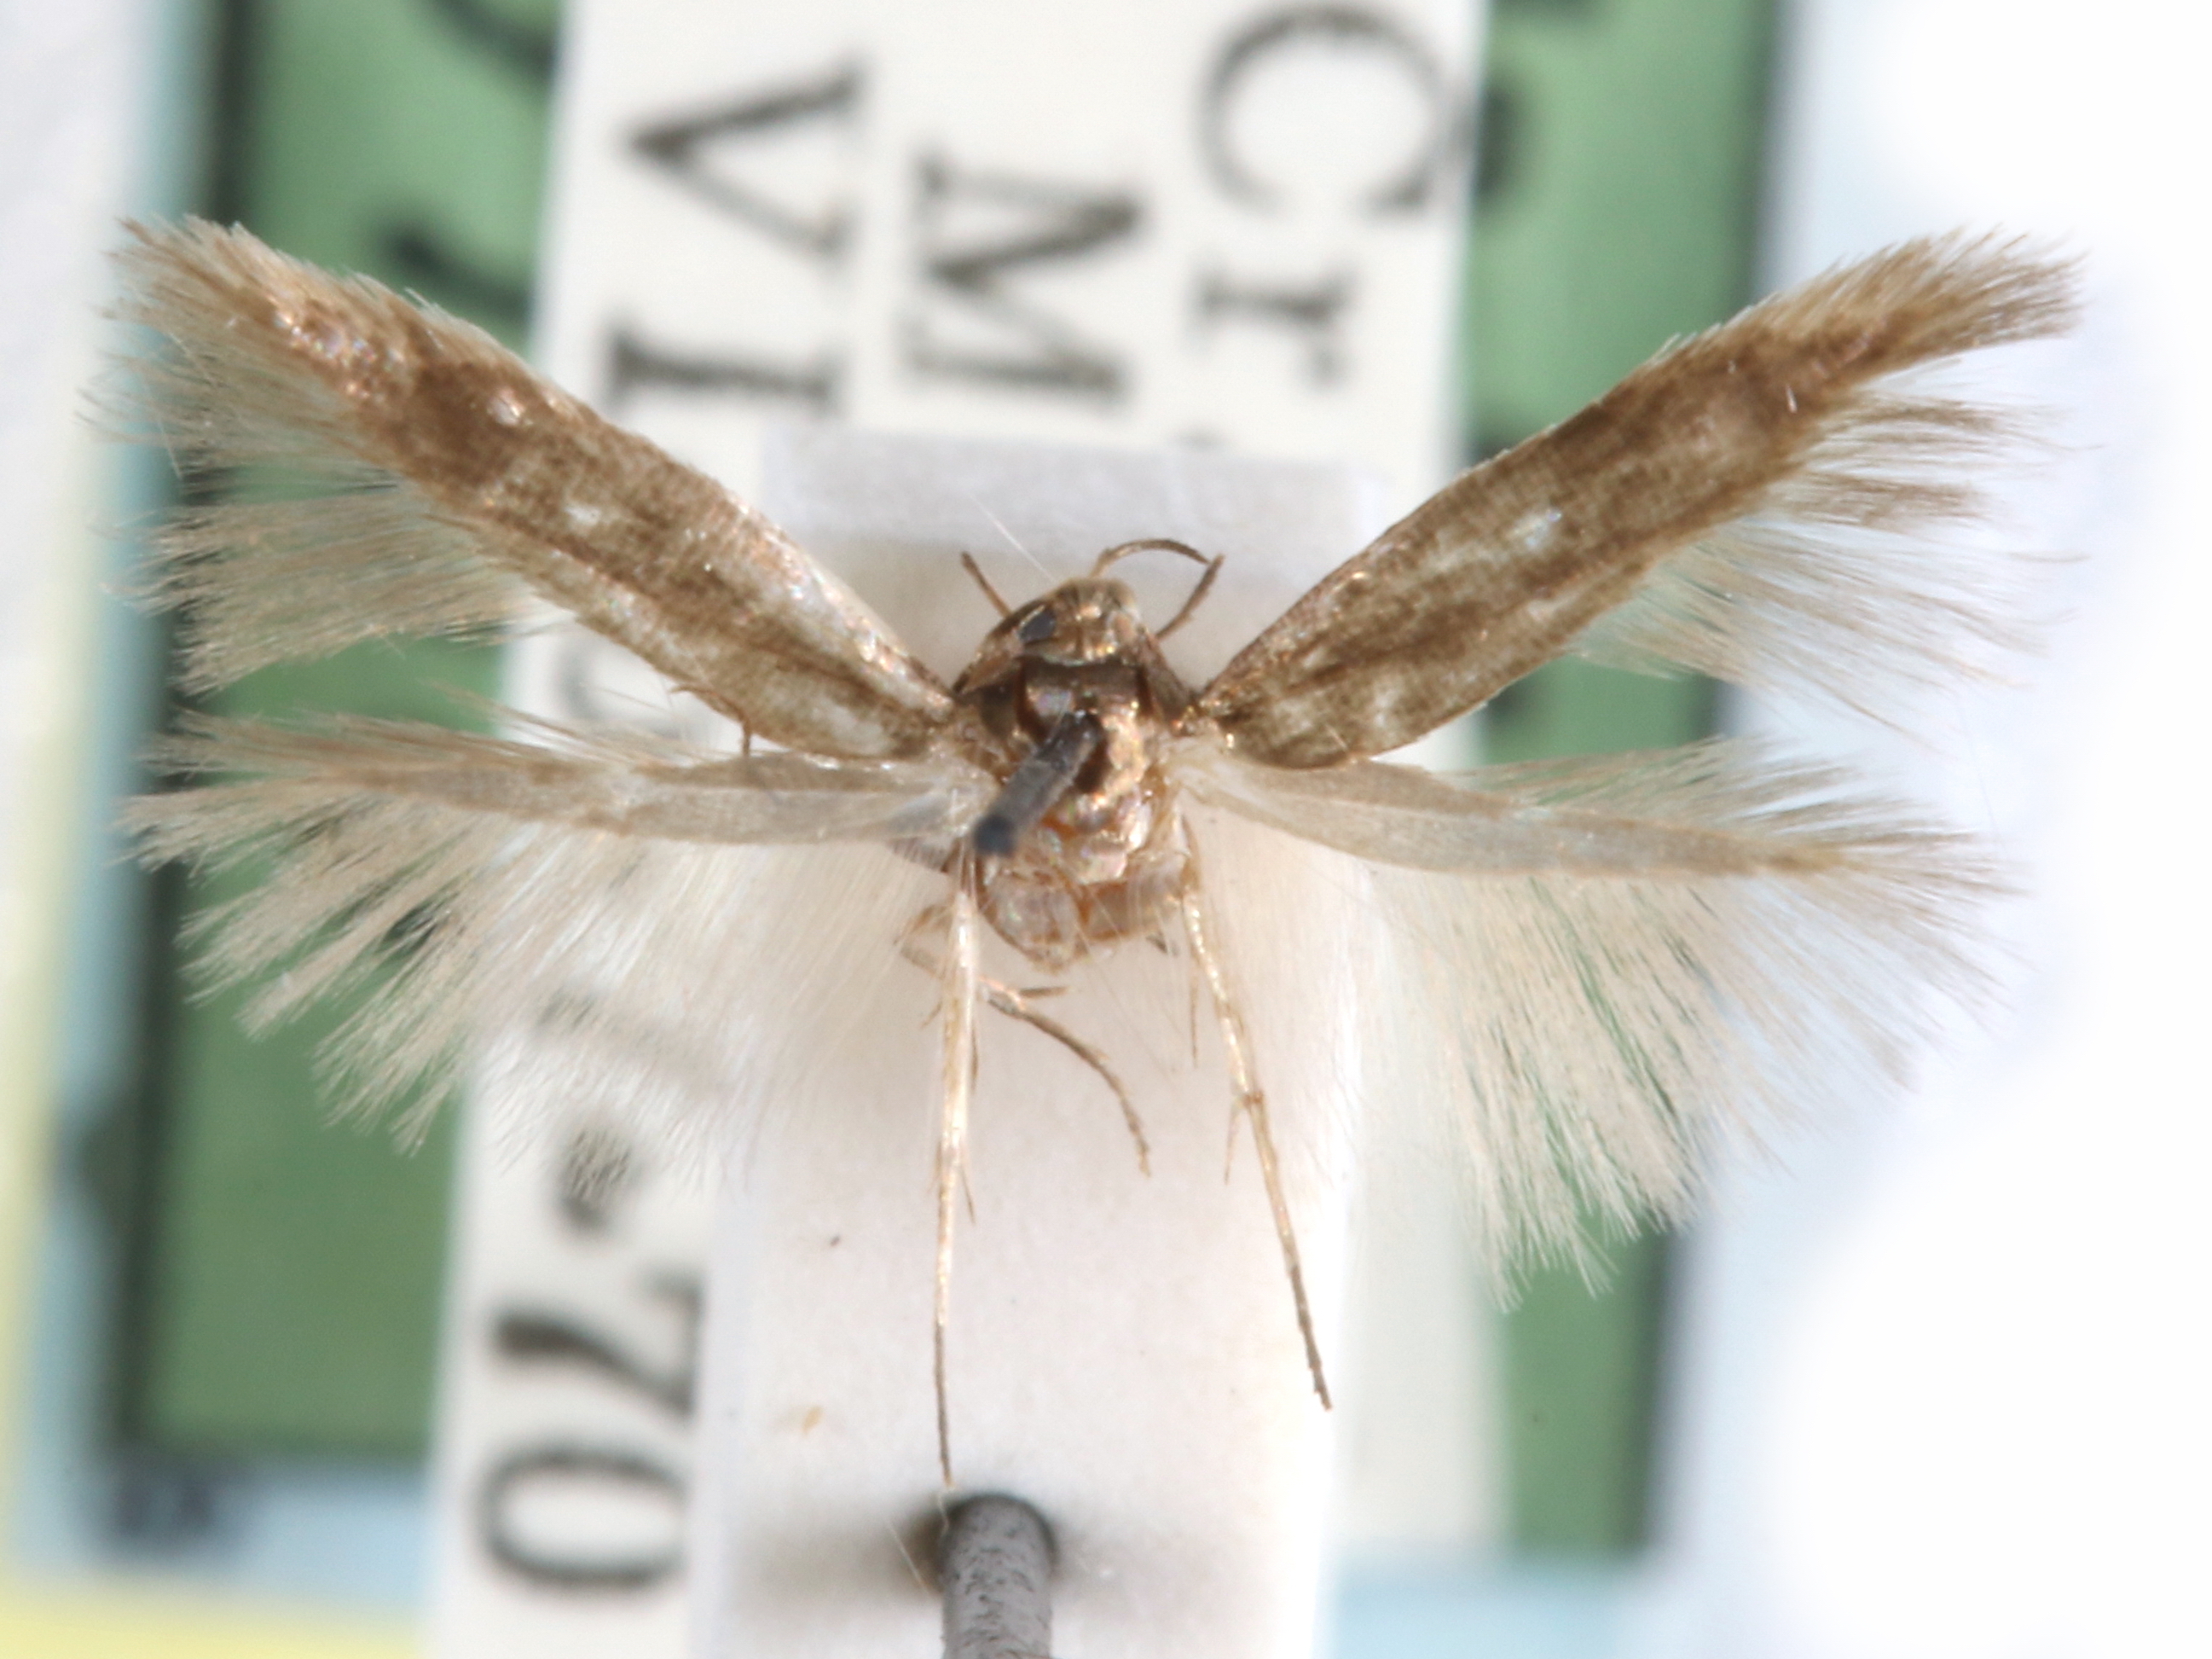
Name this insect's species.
Periploca juniperi
